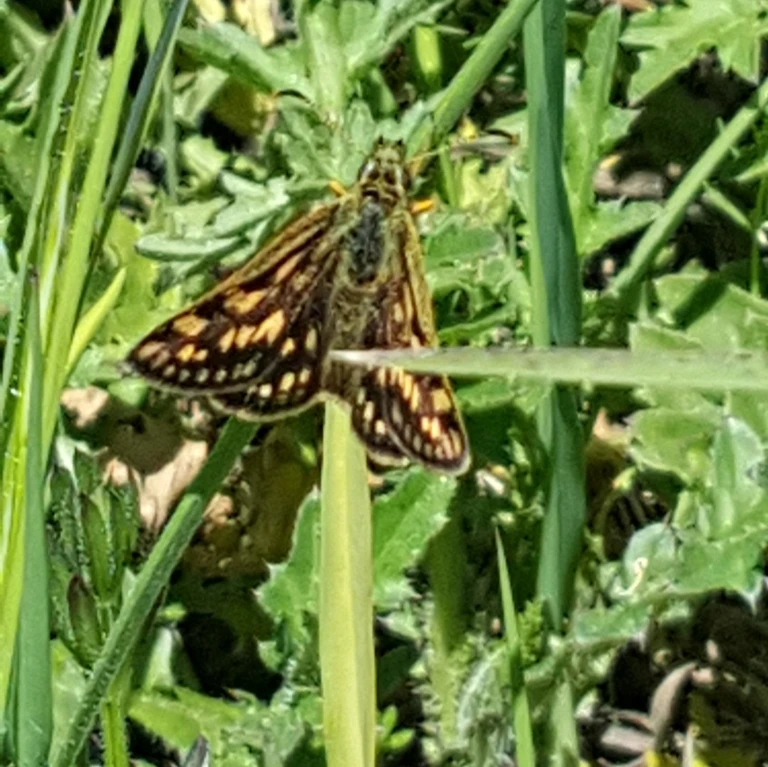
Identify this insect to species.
Carterocephalus palaemon
